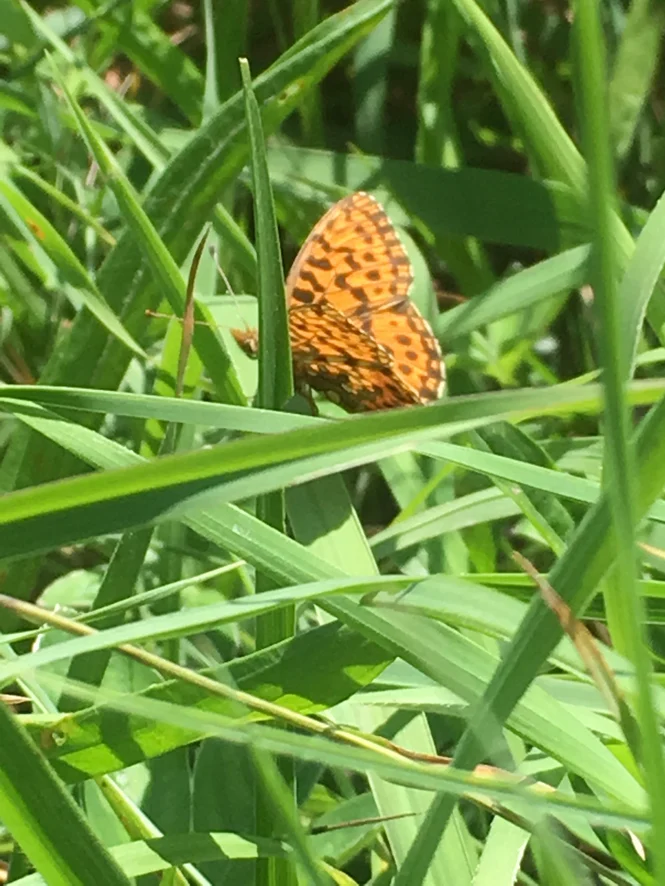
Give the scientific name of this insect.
Boloria dia
